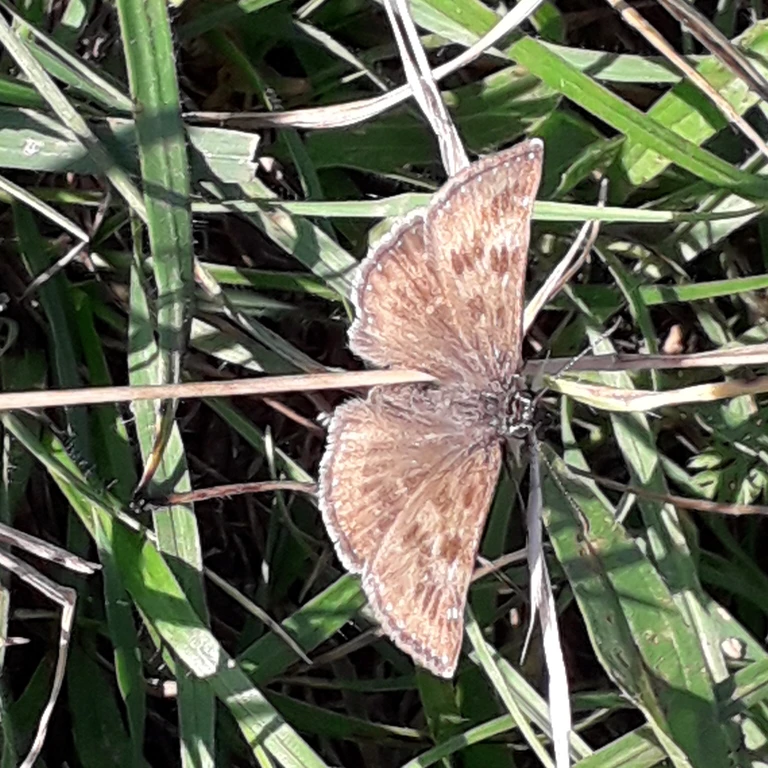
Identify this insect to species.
Erynnis tages
